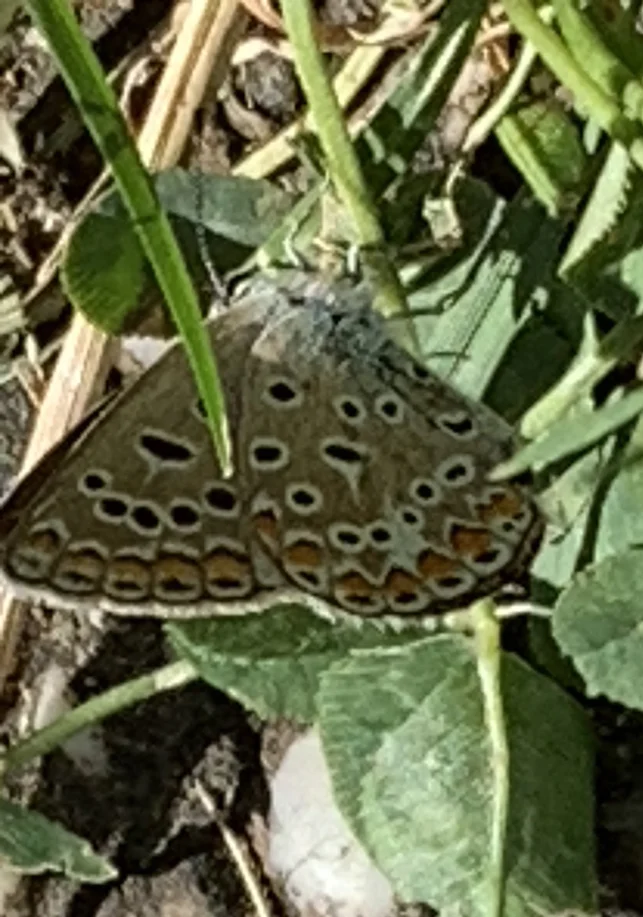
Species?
Polyommatus icarus
